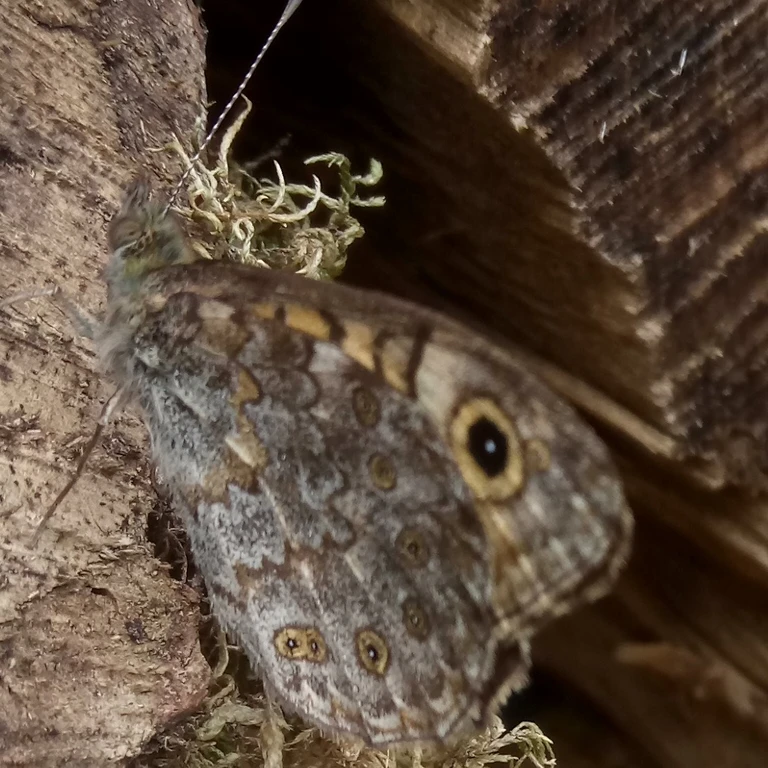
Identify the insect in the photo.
Lasiommata megera (also Pararge megera)
